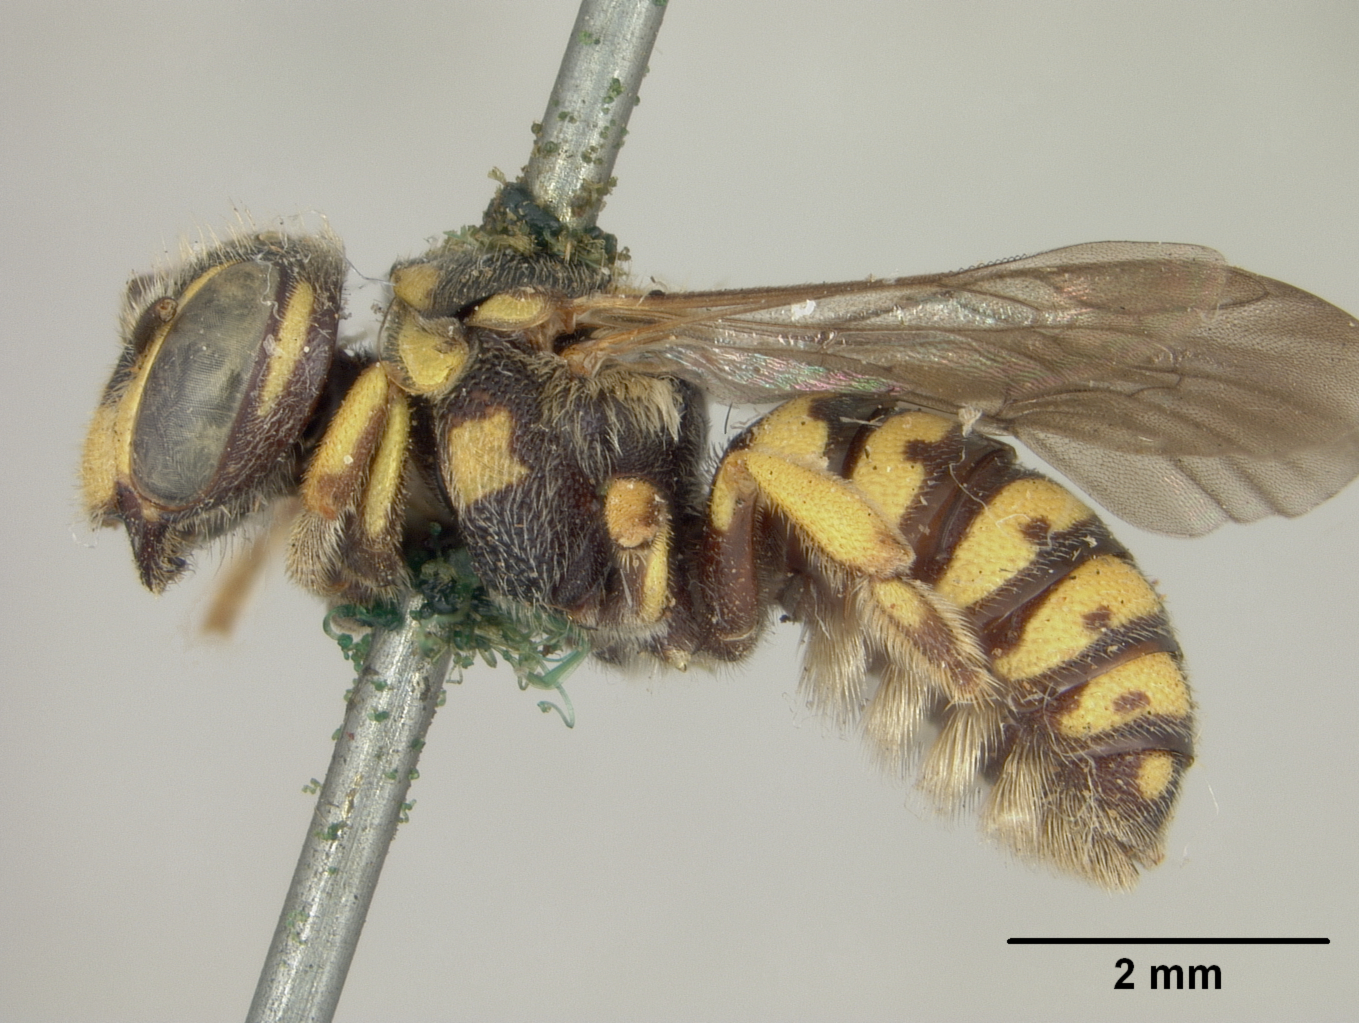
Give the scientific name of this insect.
Anthidium consimile
